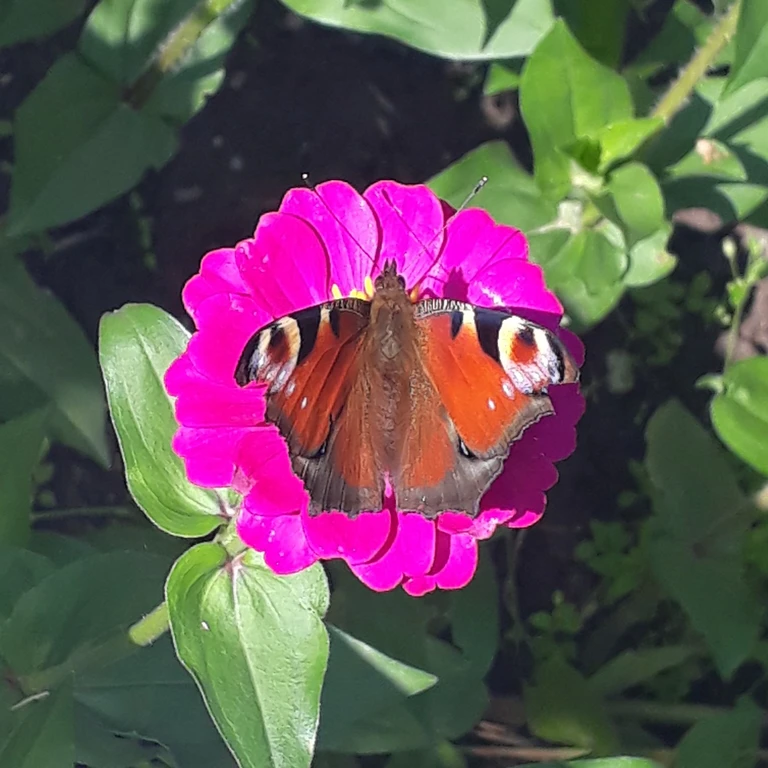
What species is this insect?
Aglais io
